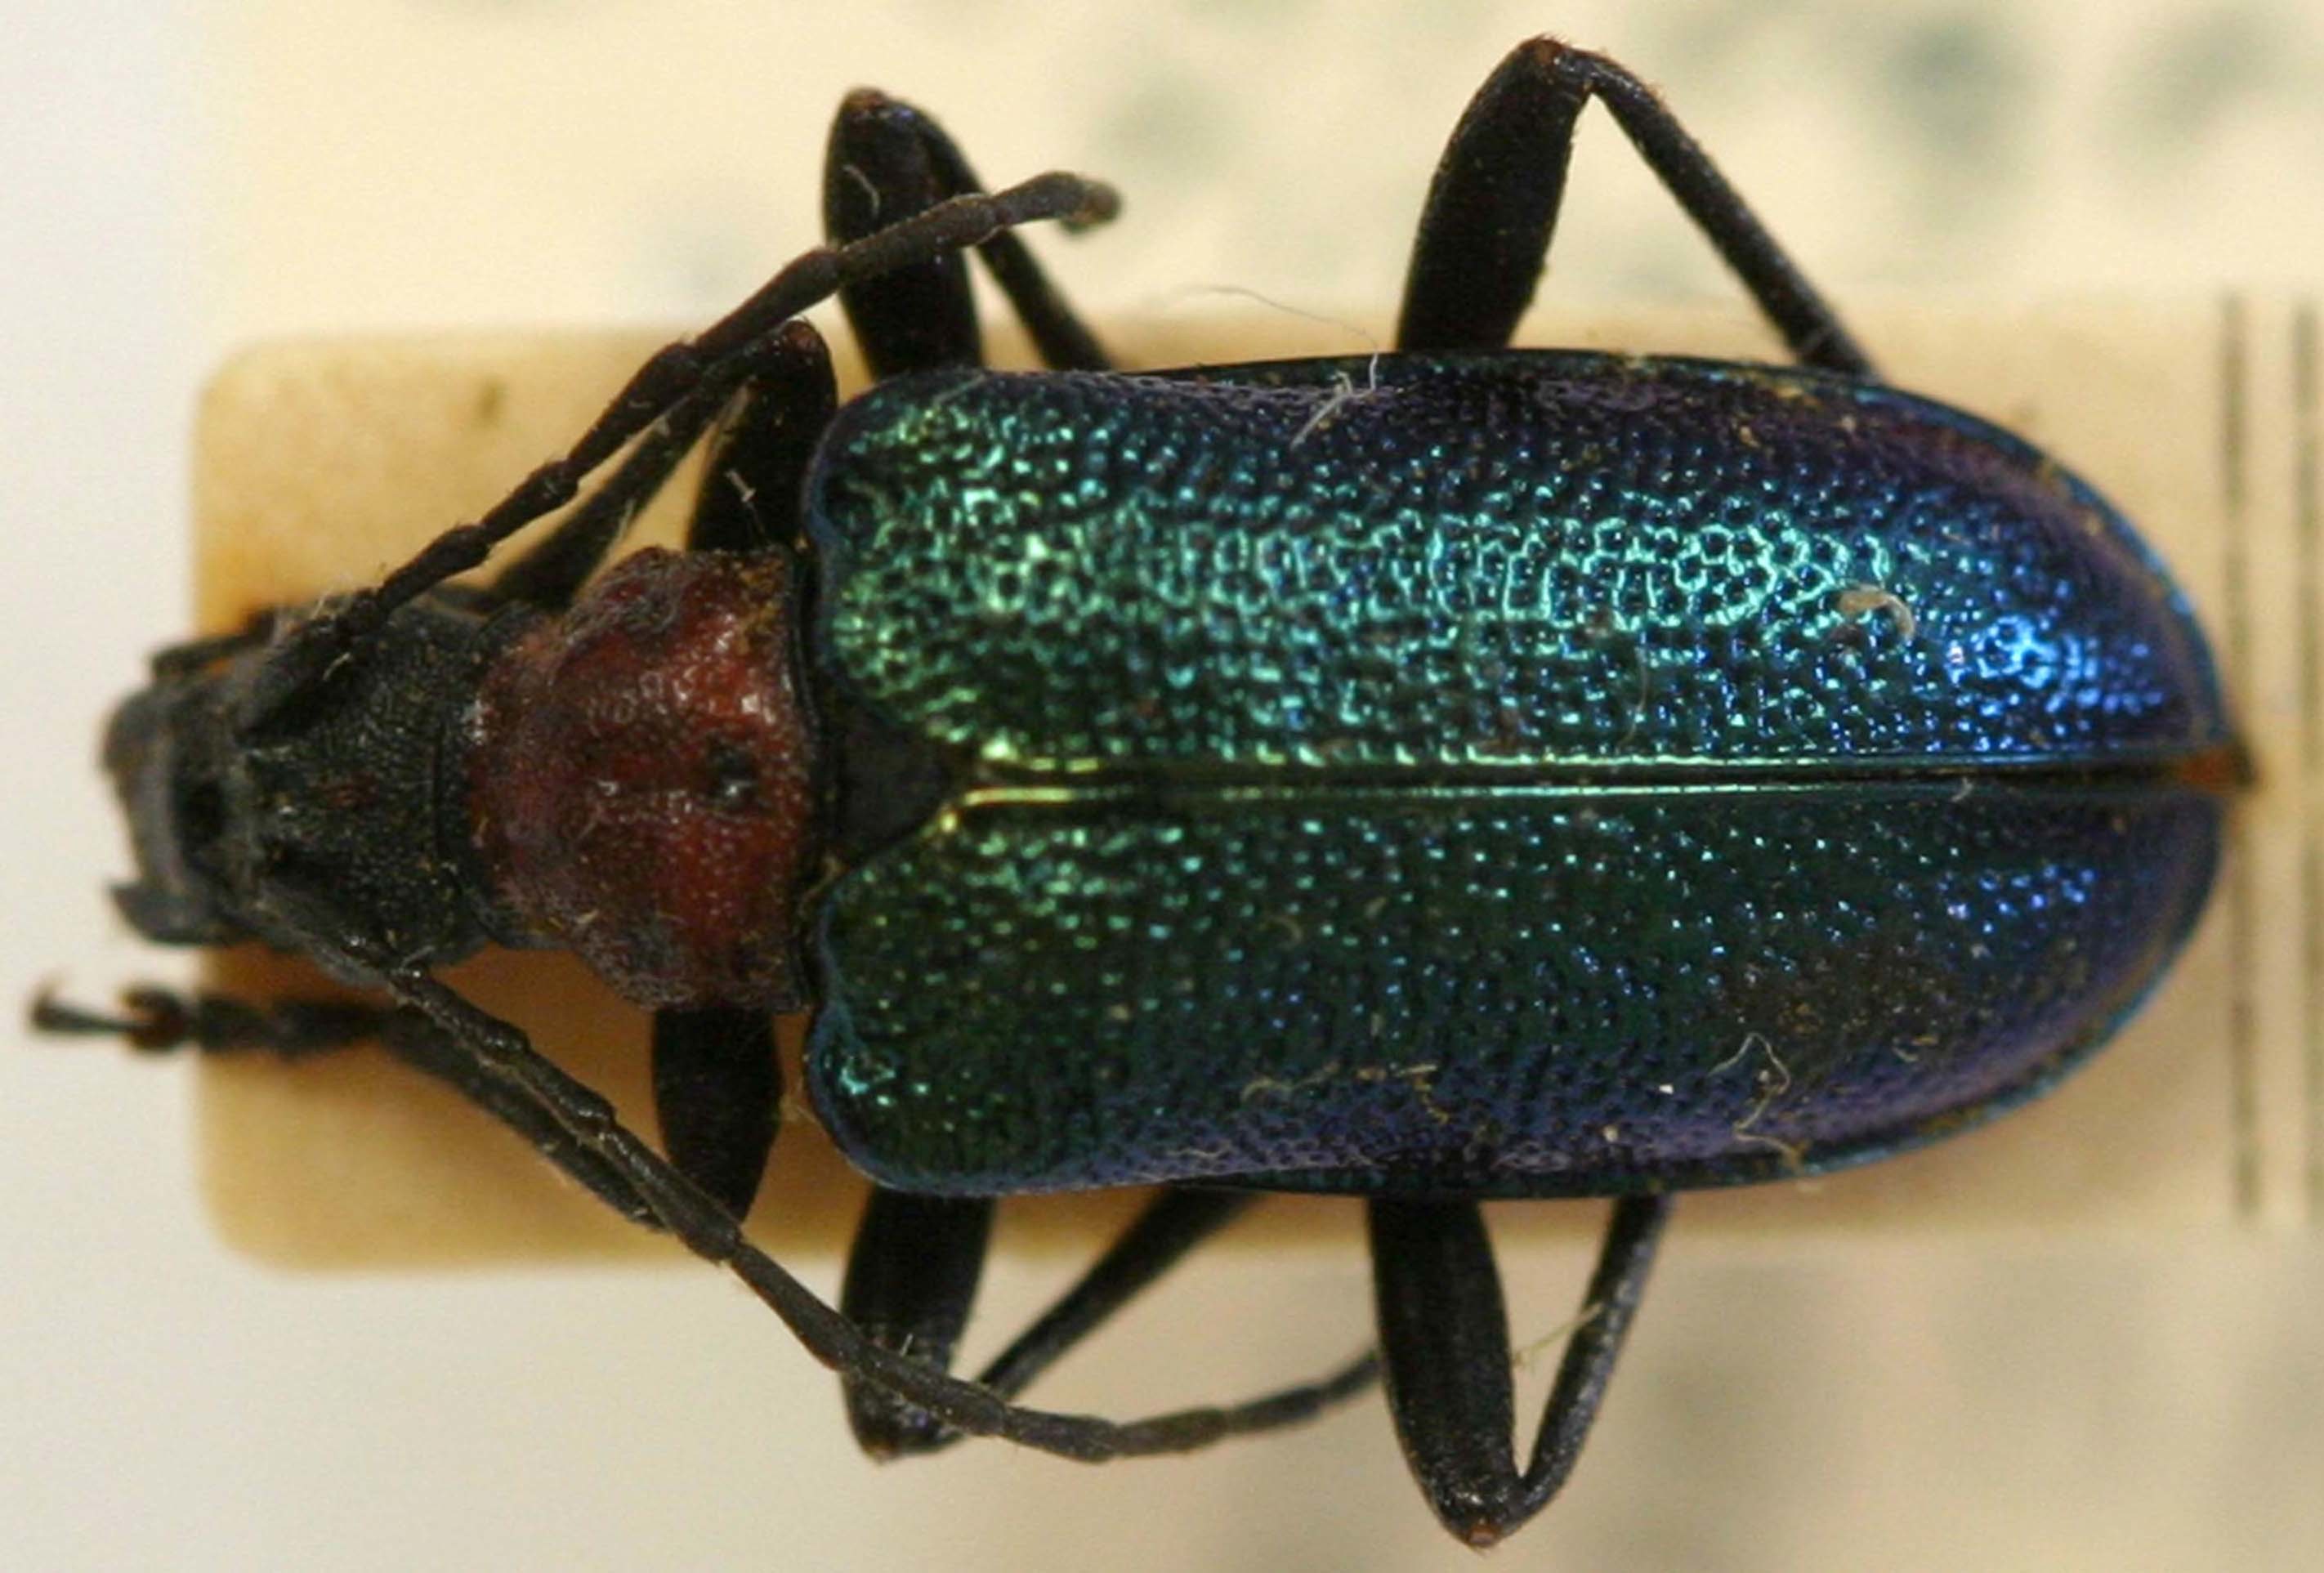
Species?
Gaurotes virginea
